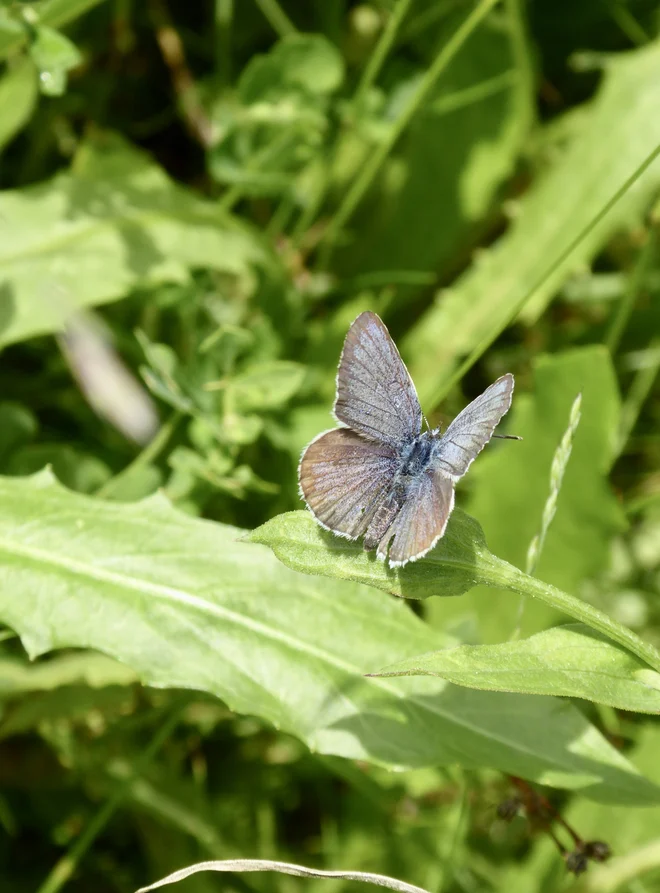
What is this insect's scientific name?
Plebejus argus
